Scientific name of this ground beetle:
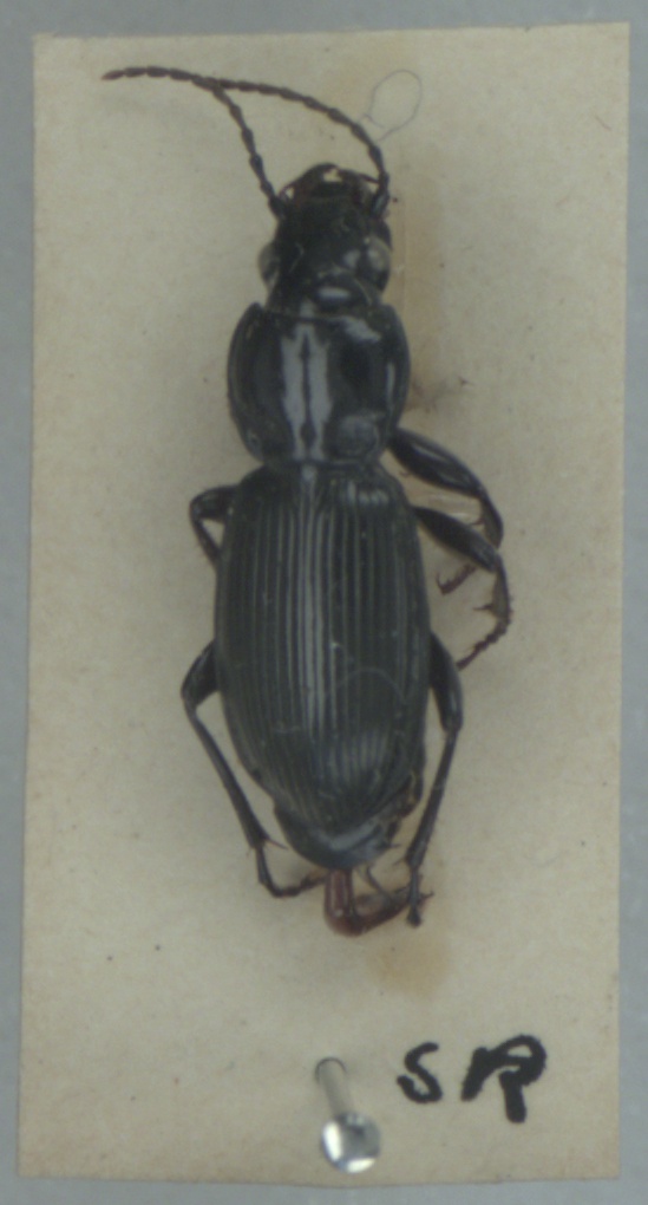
Pterostichus madidus
